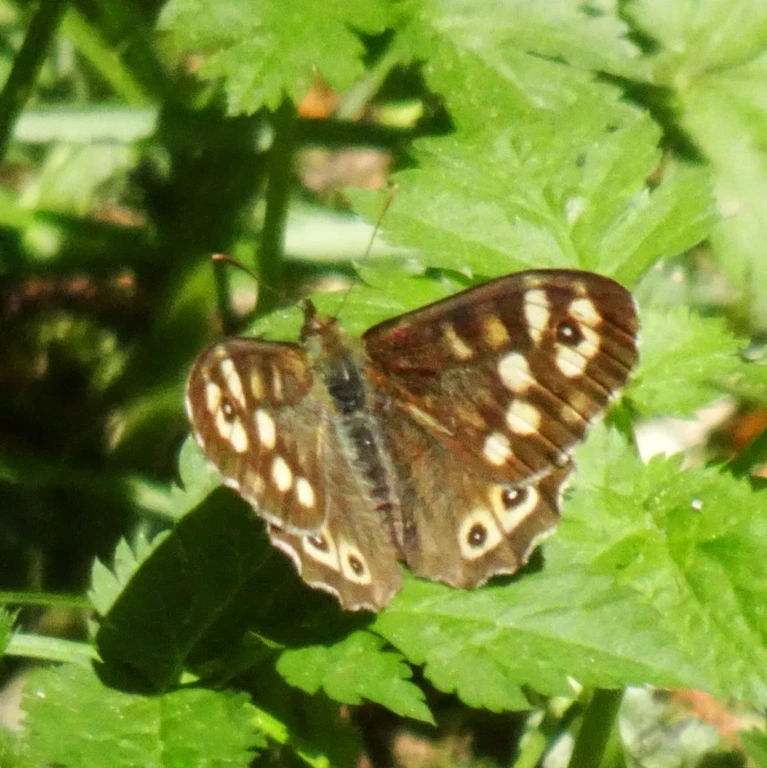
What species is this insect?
Pararge aegeria
